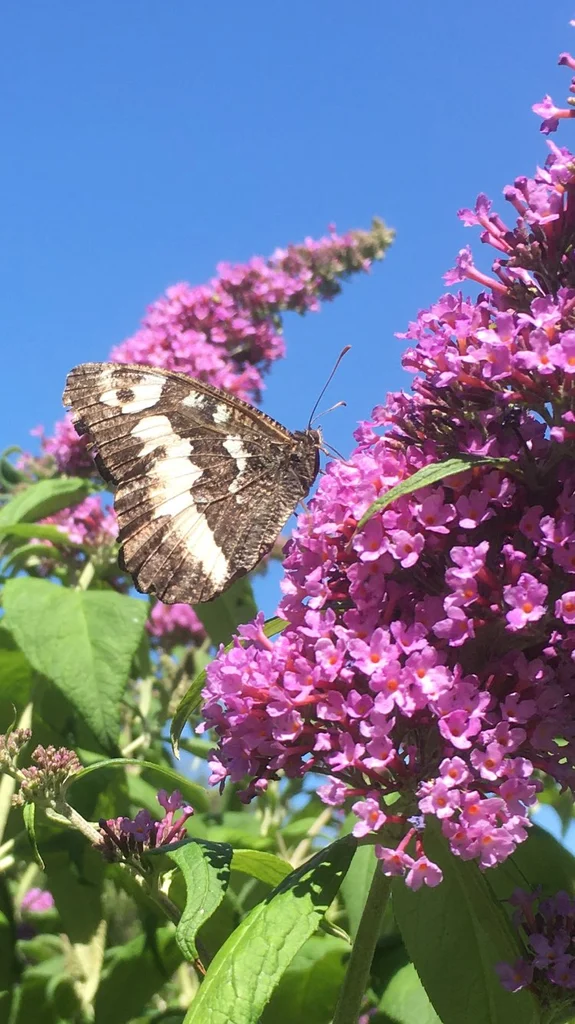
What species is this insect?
Brintesia circe
